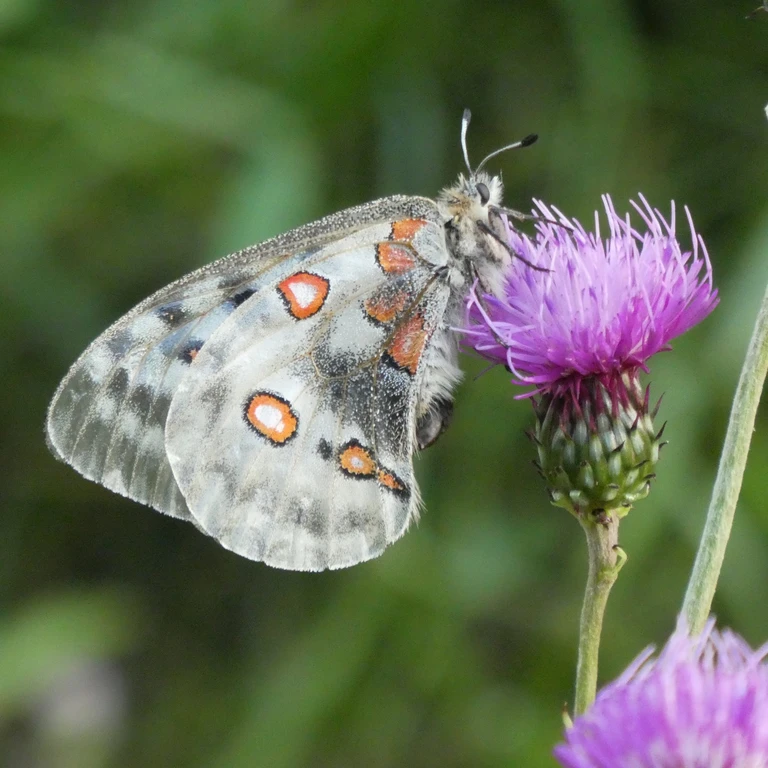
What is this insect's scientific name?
Parnassius apollo
